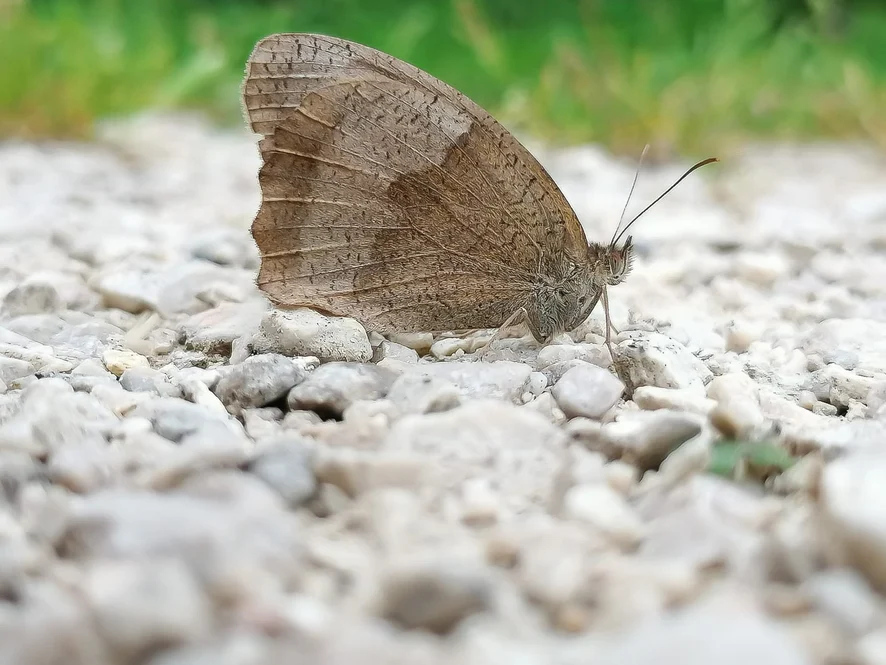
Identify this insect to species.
Maniola jurtina
